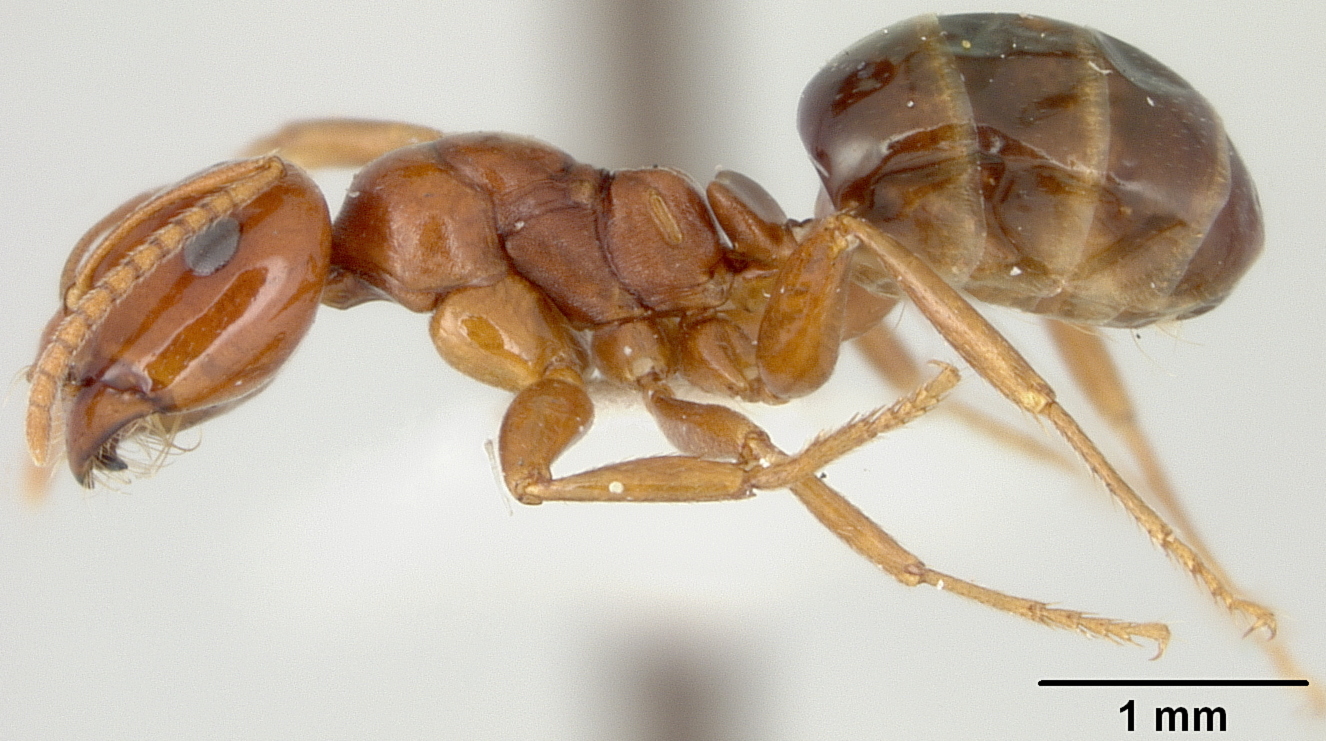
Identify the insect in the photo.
Melaphorus potteri
